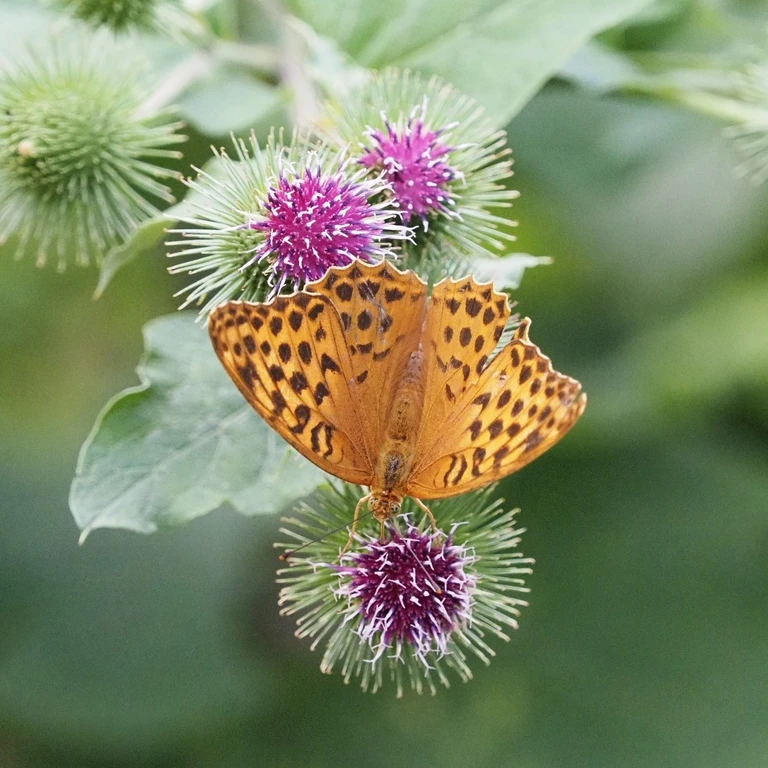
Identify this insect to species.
Argynnis paphia
